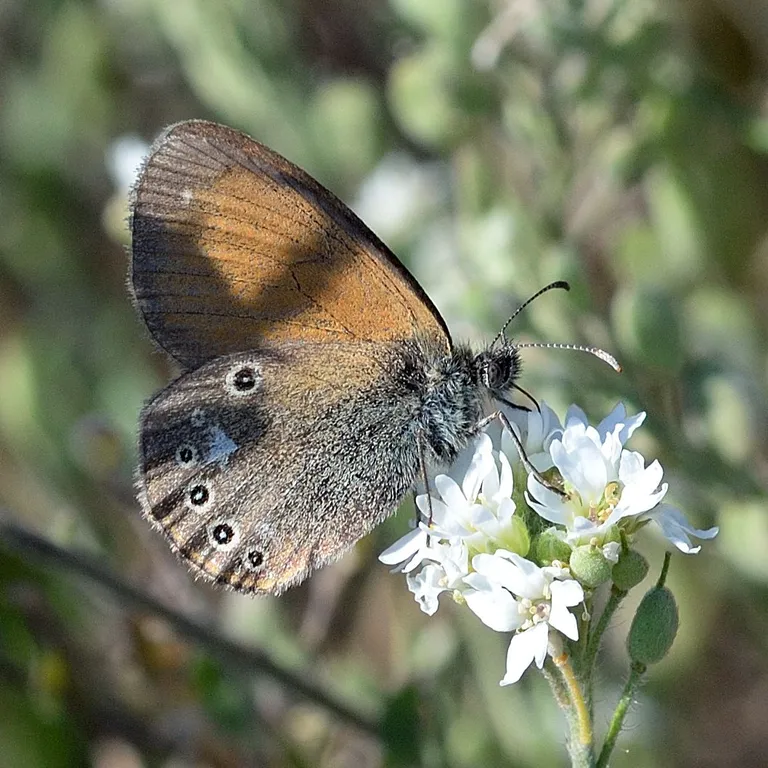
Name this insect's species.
Coenonympha glycerion (also Coenonympha iphis)
